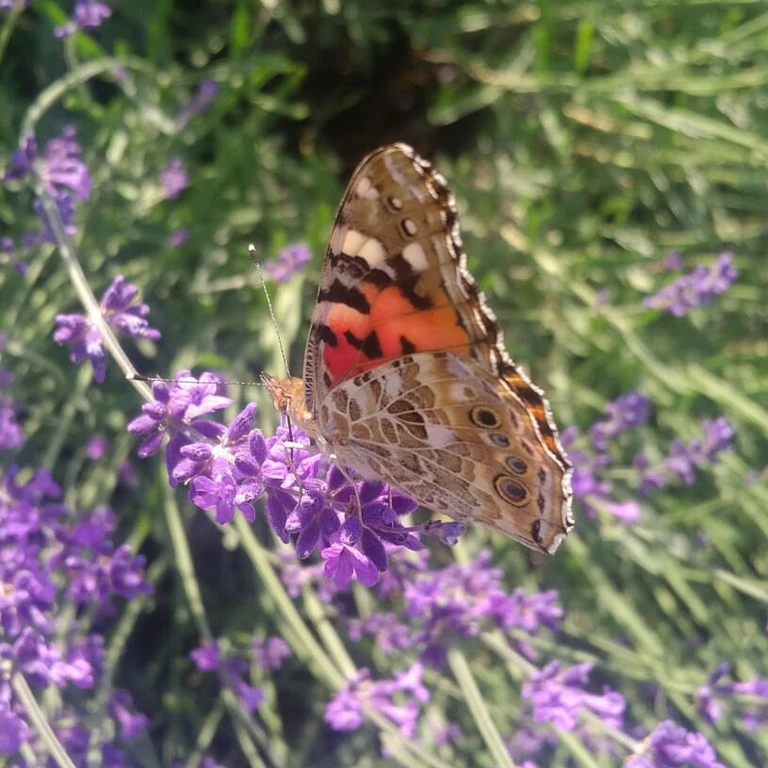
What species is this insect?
Vanessa cardui
